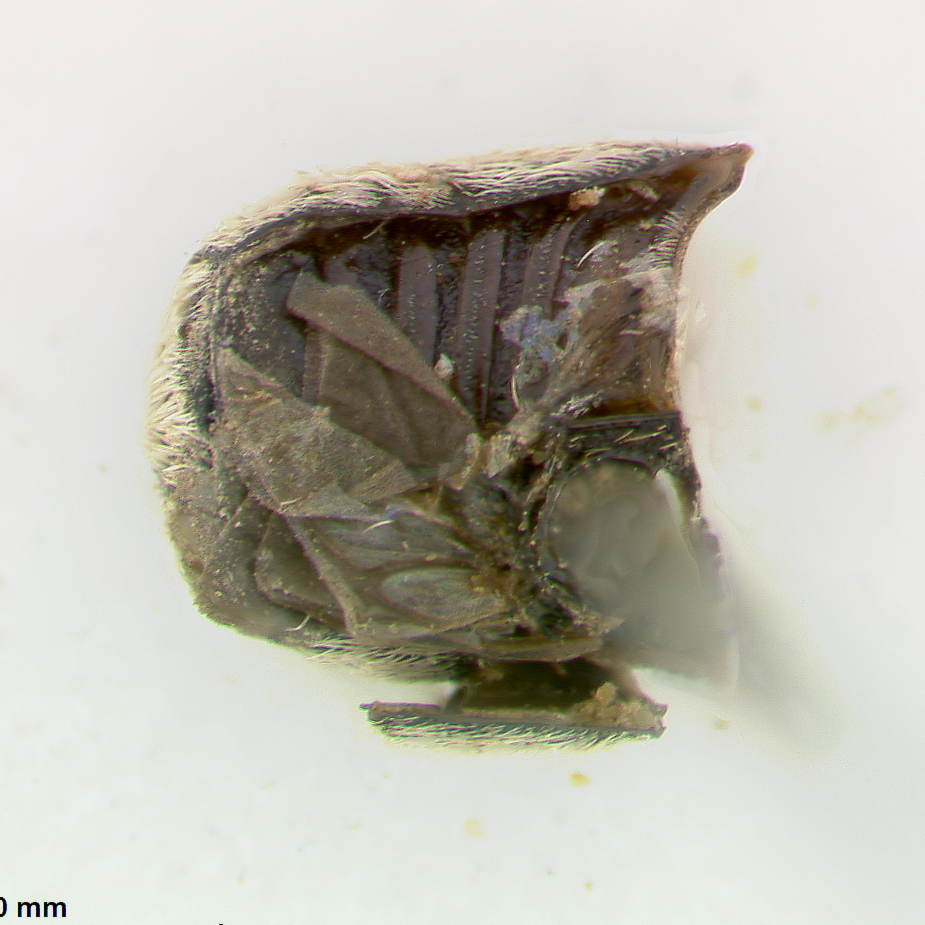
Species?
Coscinoptera soricina
